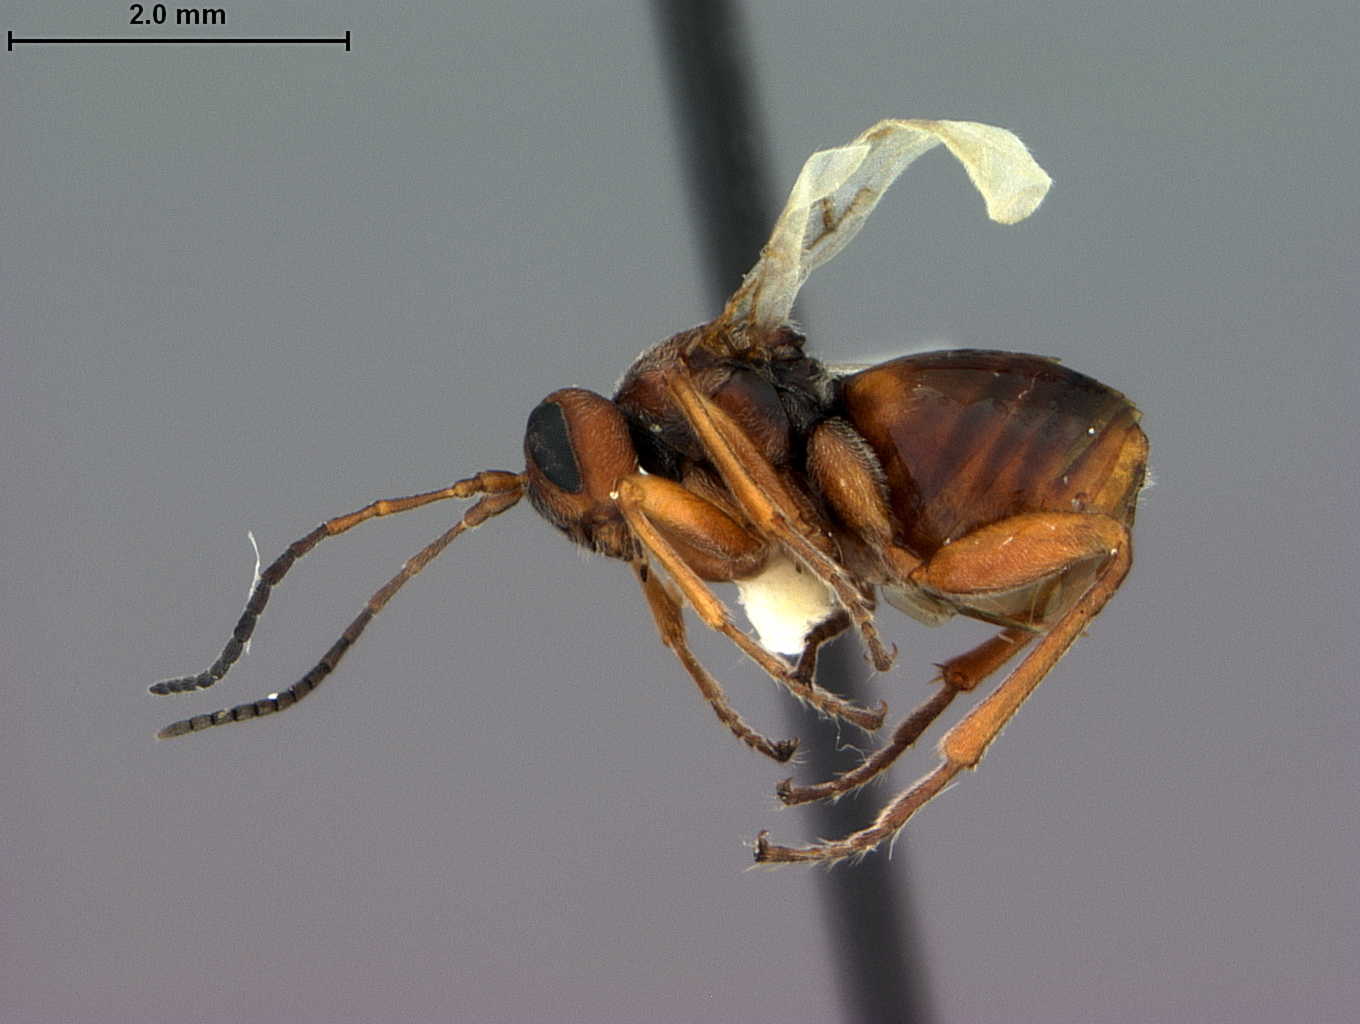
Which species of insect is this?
Eumayriella archboldi
